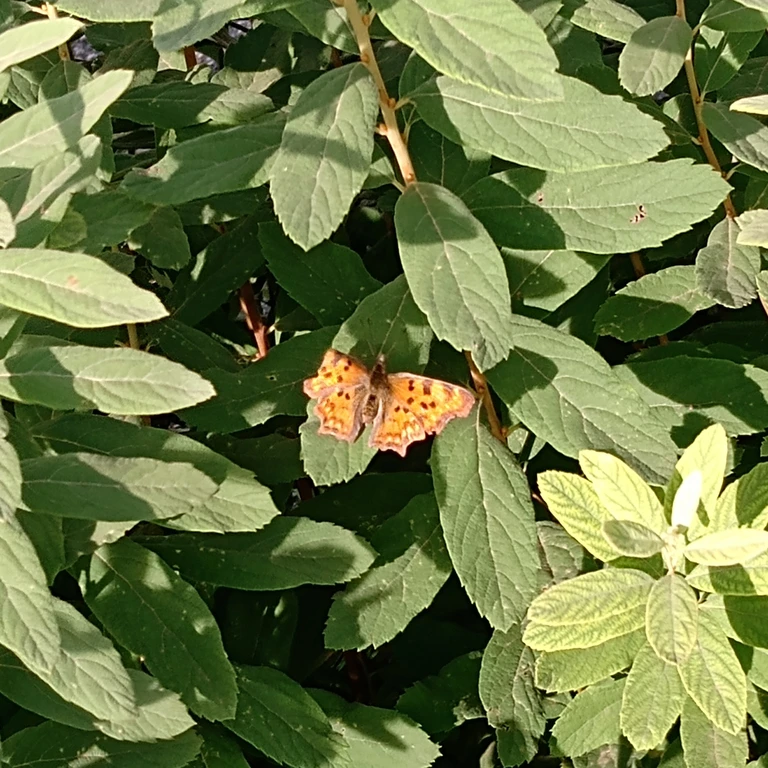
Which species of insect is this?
Polygonia c-album
